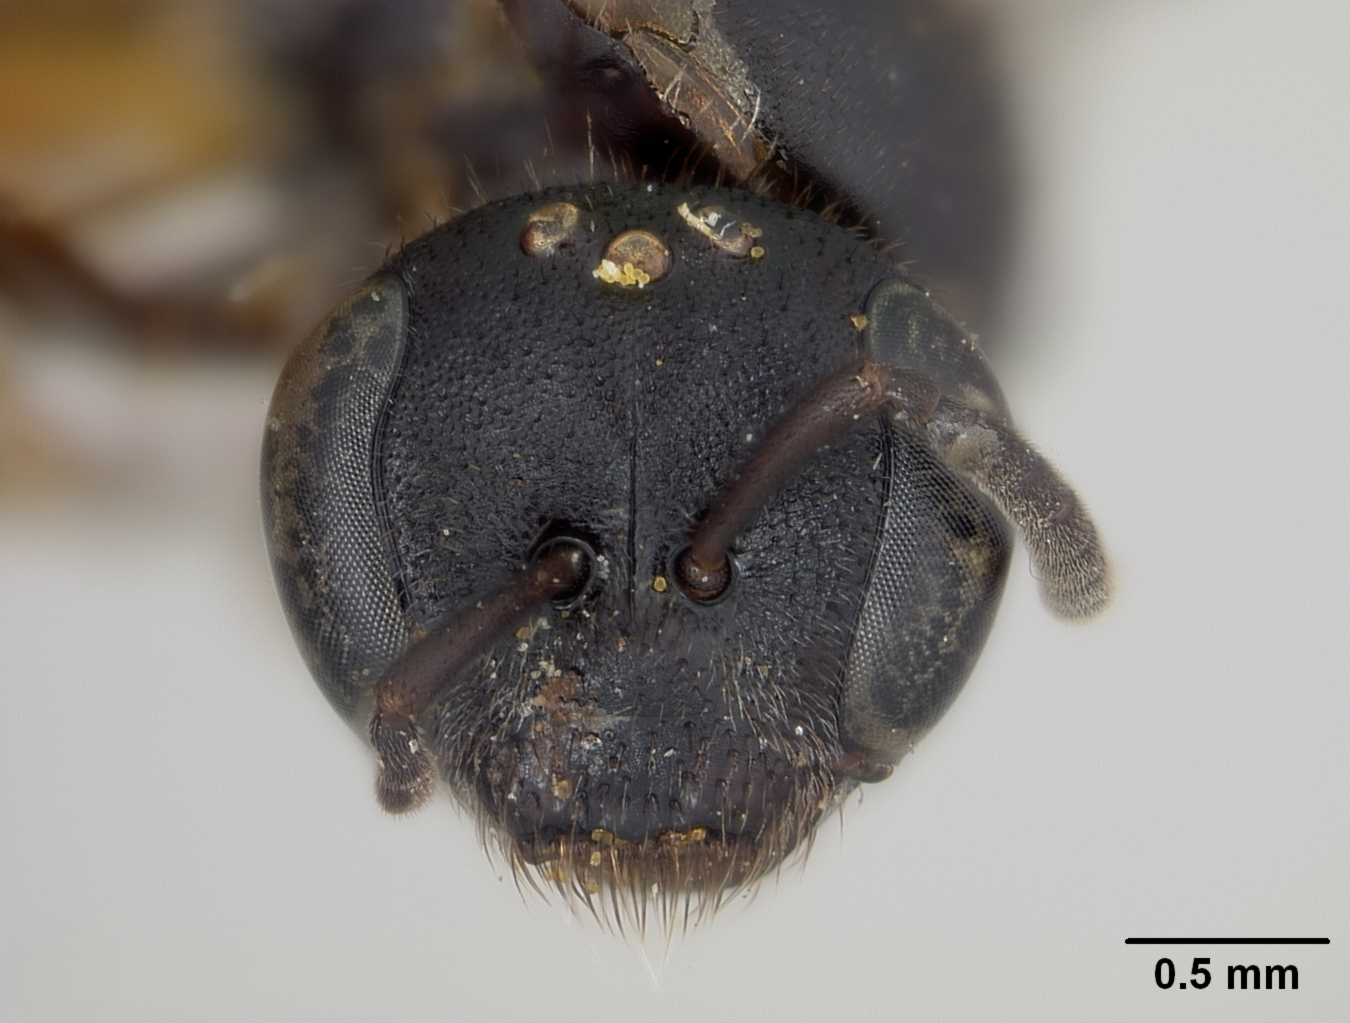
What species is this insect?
Halictus melanurops
